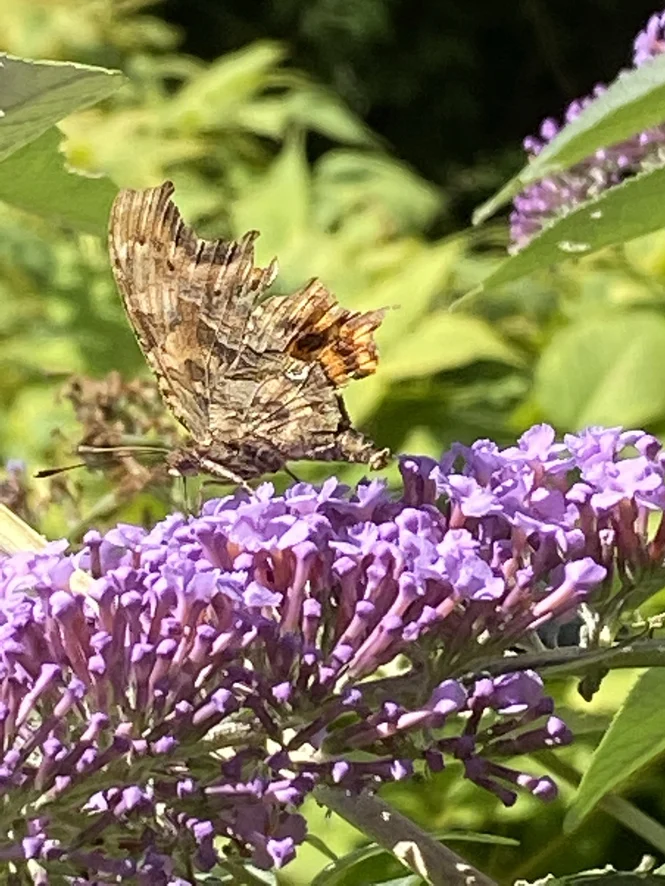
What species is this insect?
Polygonia c-album
